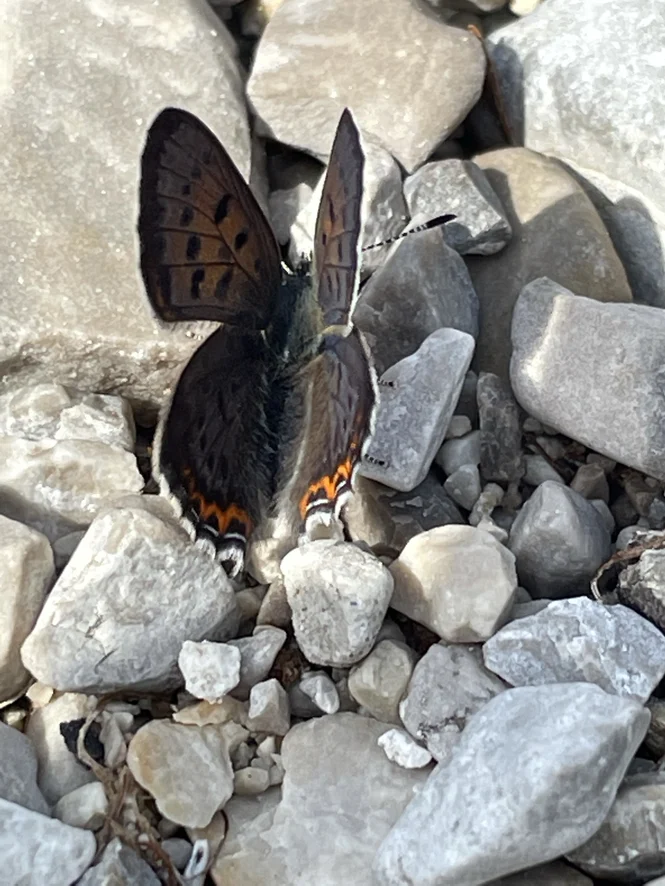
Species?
Lycaena helle (also Helleia helle)
